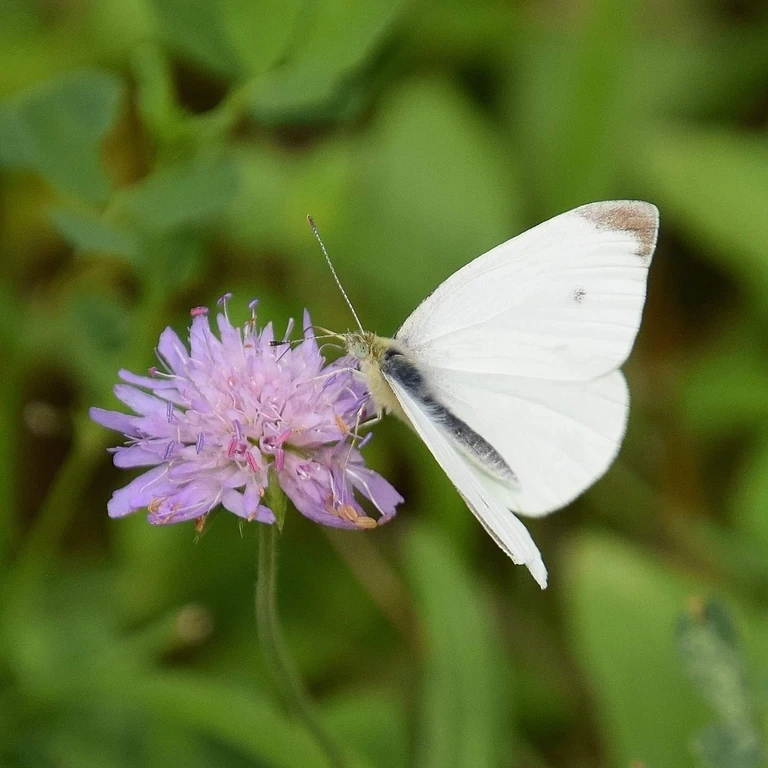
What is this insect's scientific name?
Pieris rapae
